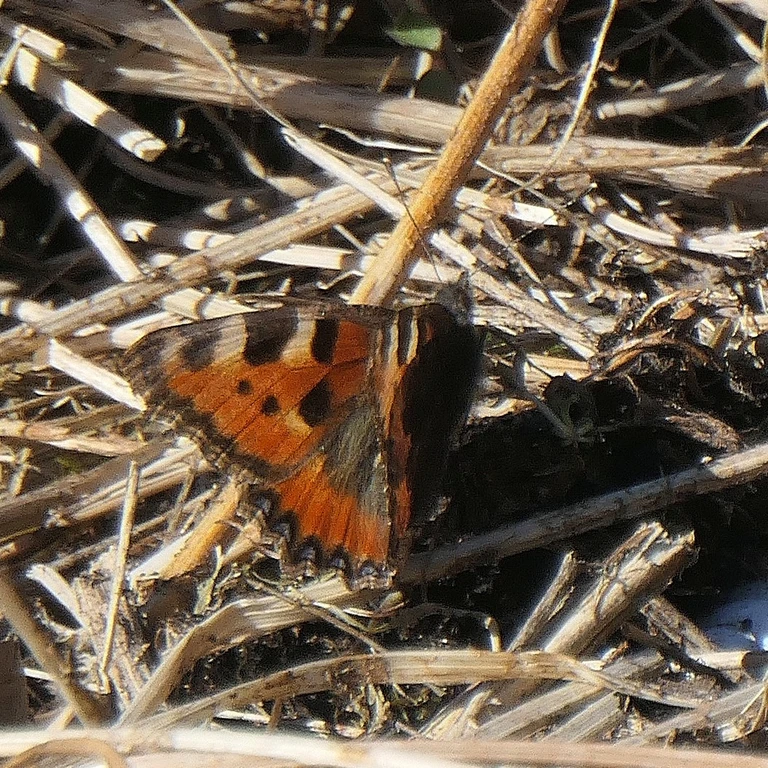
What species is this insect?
Aglais urticae
